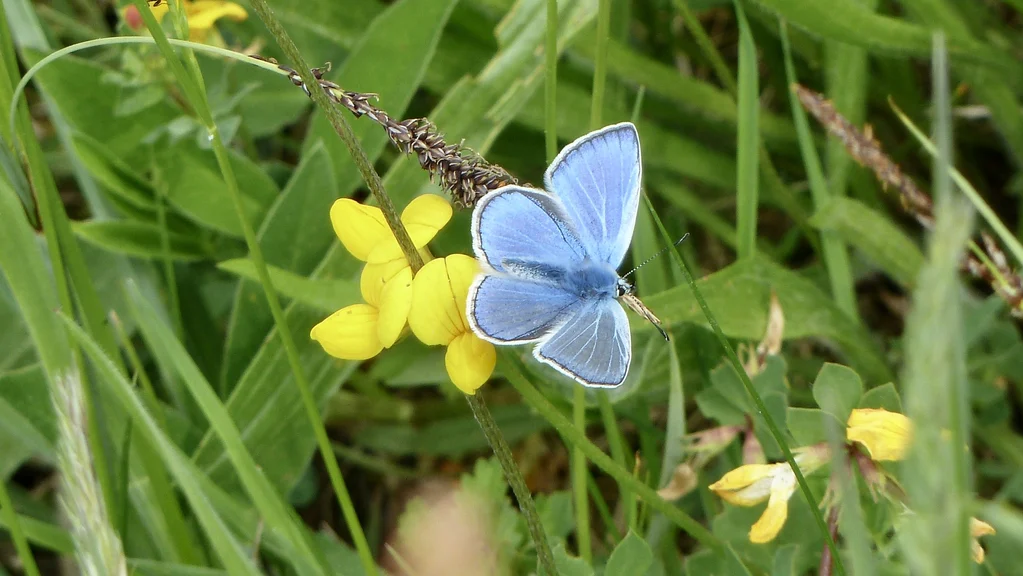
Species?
Polyommatus icarus
